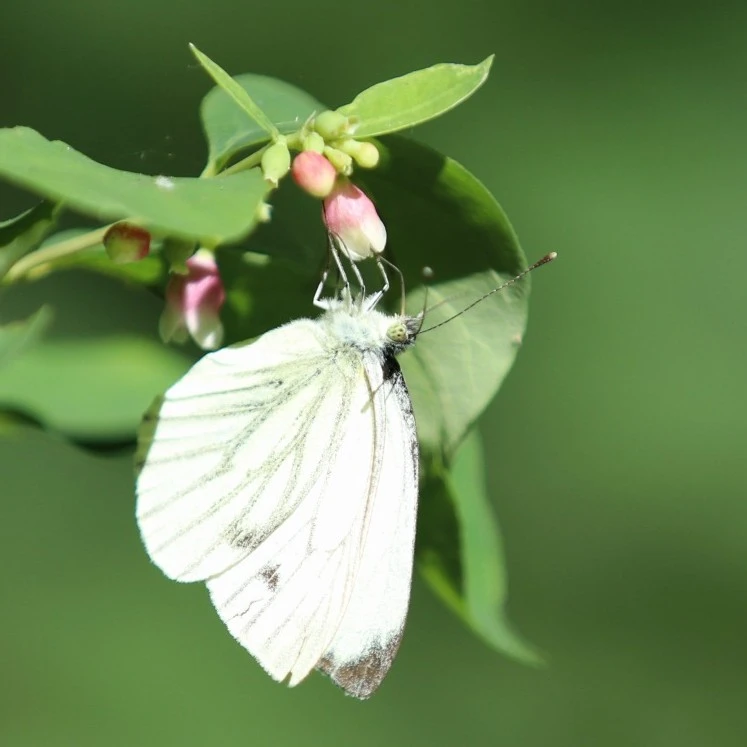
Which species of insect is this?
Pieris napi
